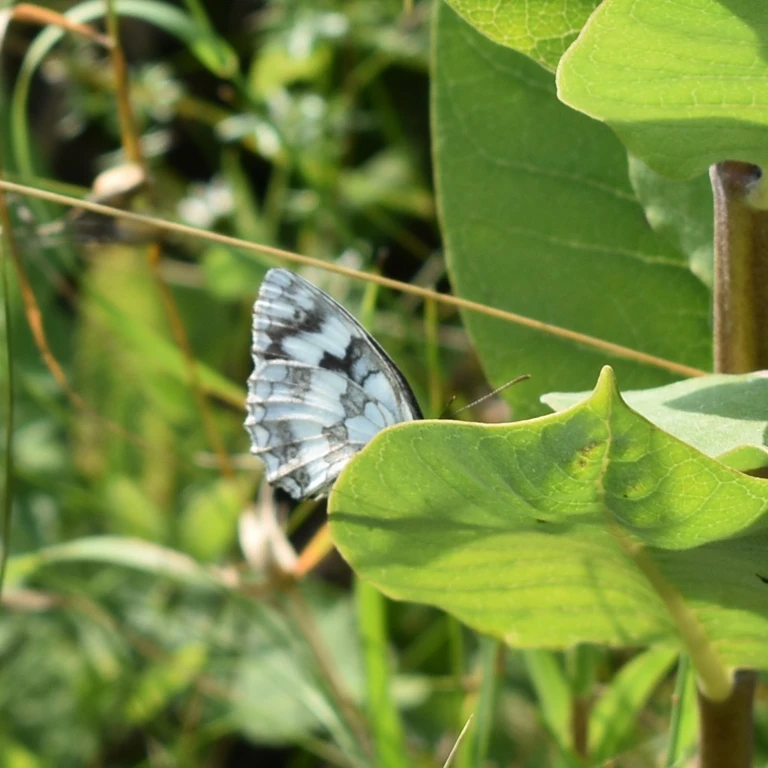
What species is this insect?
Melanargia galathea
